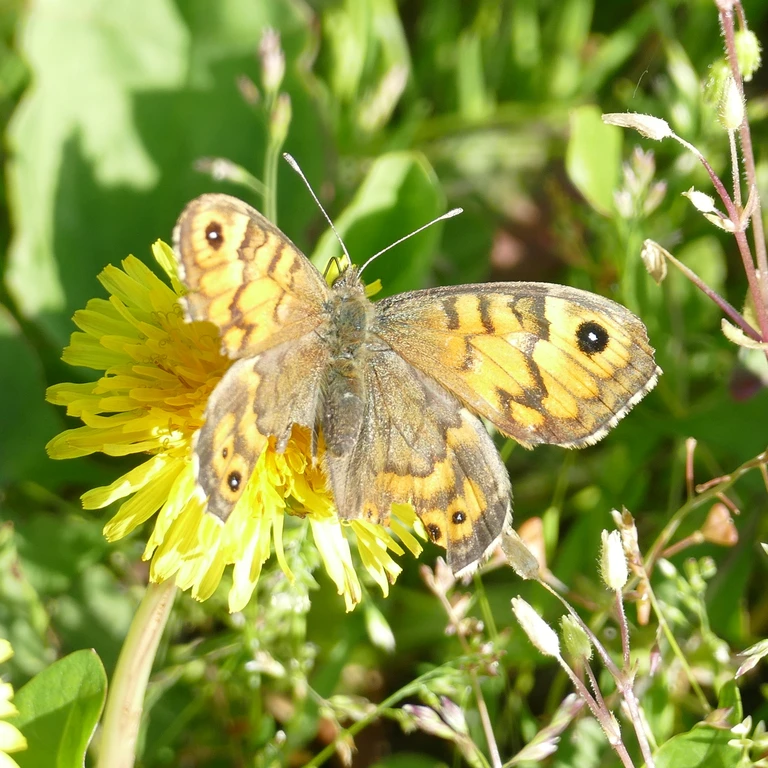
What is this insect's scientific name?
Lasiommata megera (also Pararge megera)
